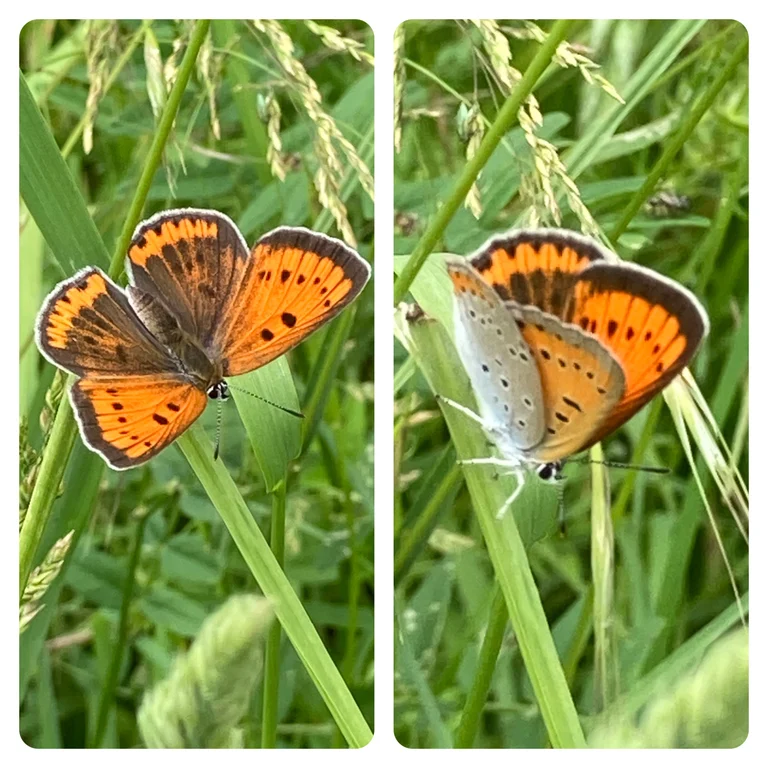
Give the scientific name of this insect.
Lycaena dispar
